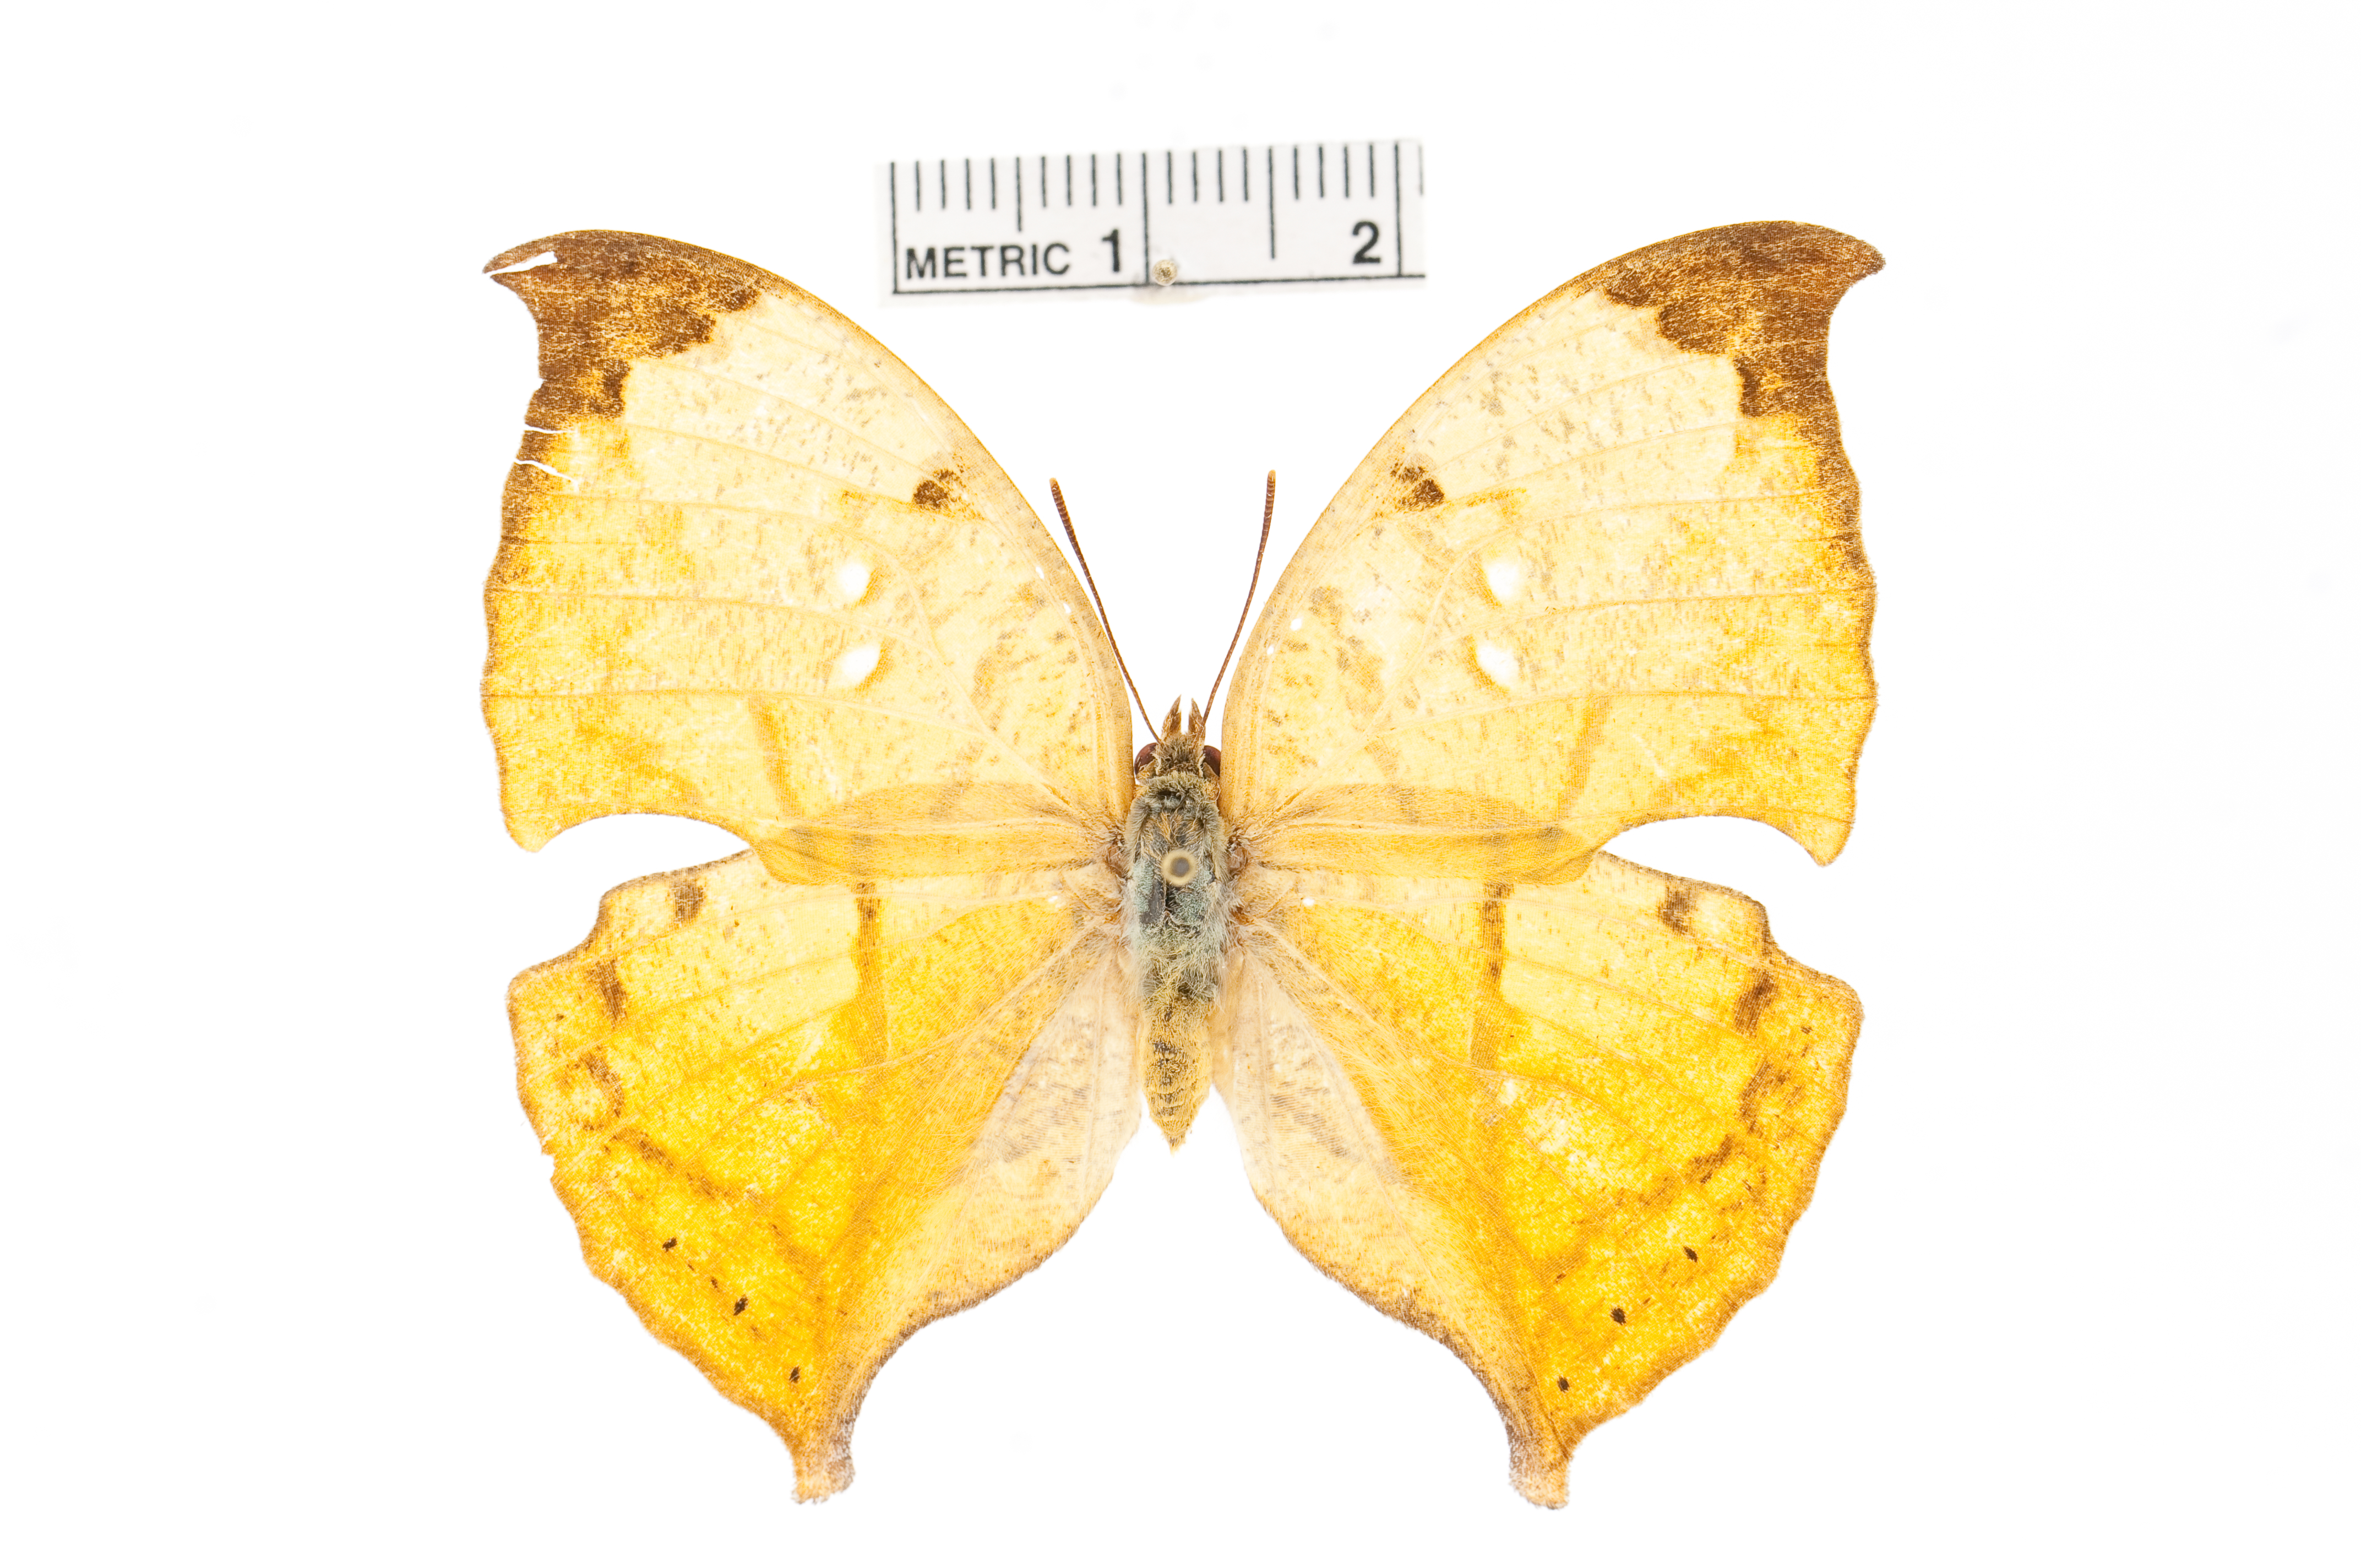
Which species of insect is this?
Zaretis ellops
